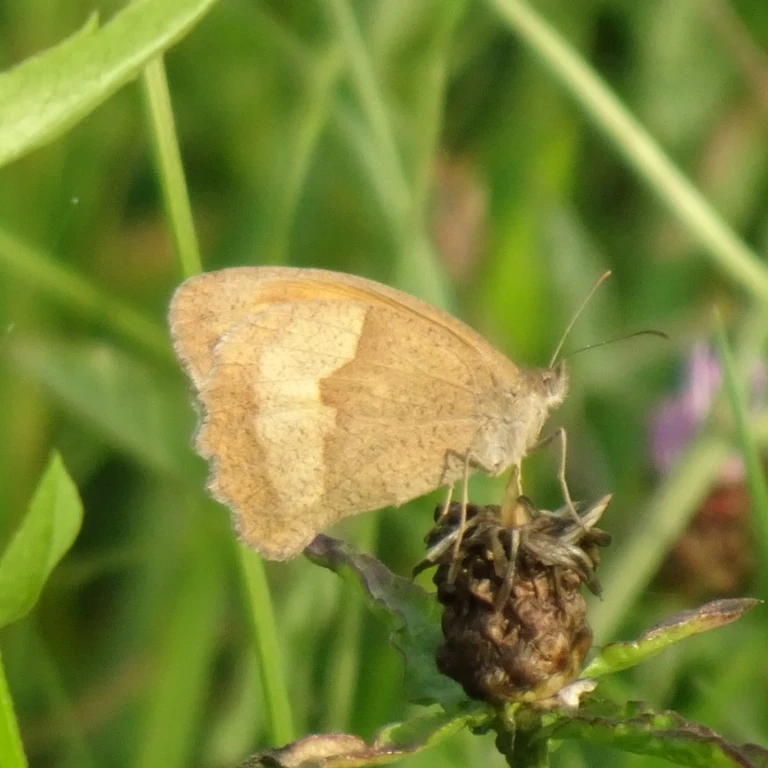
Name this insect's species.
Maniola jurtina
